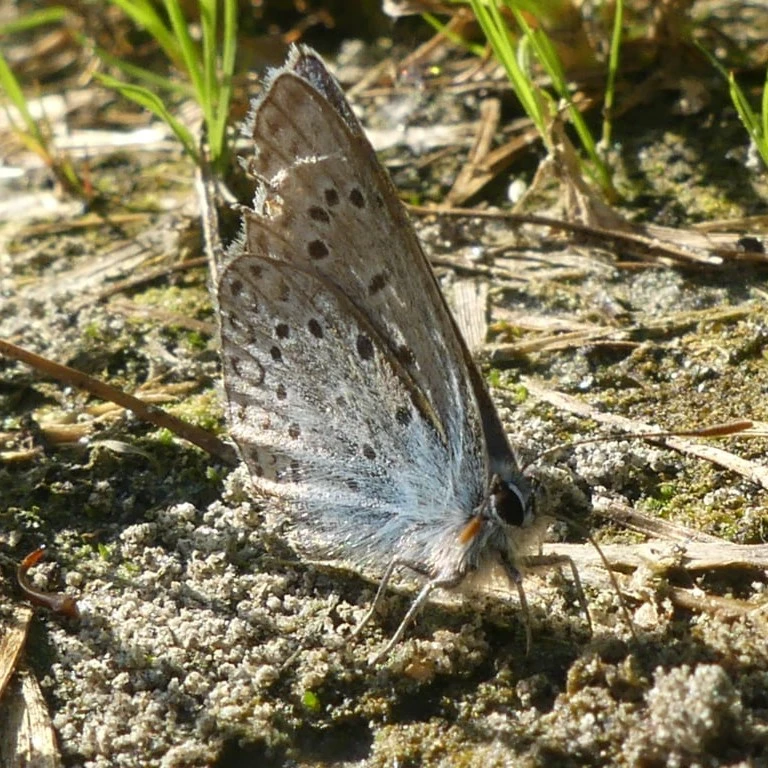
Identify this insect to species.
Polyommatus icarus
